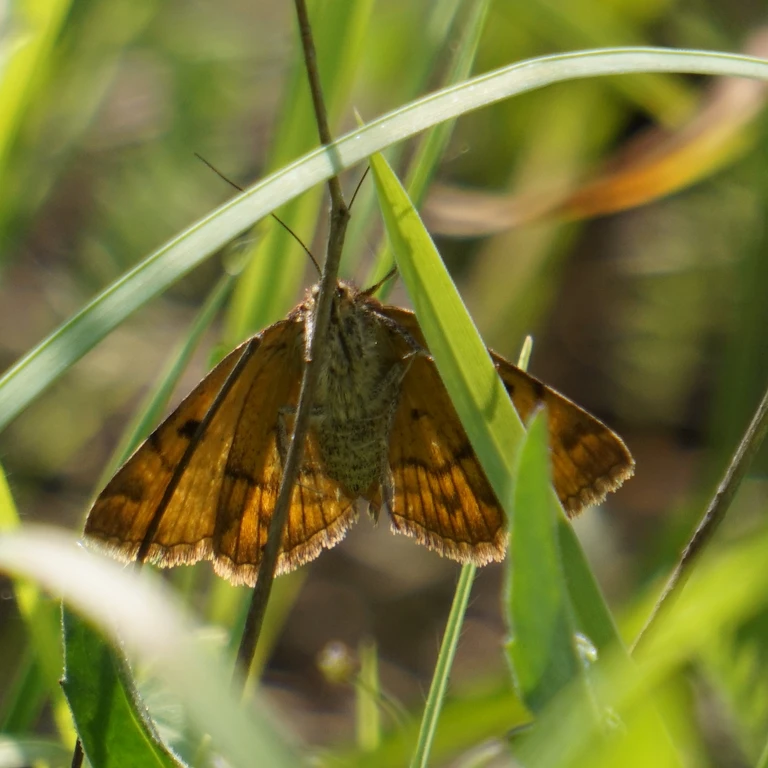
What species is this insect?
Euclidia glyphica
